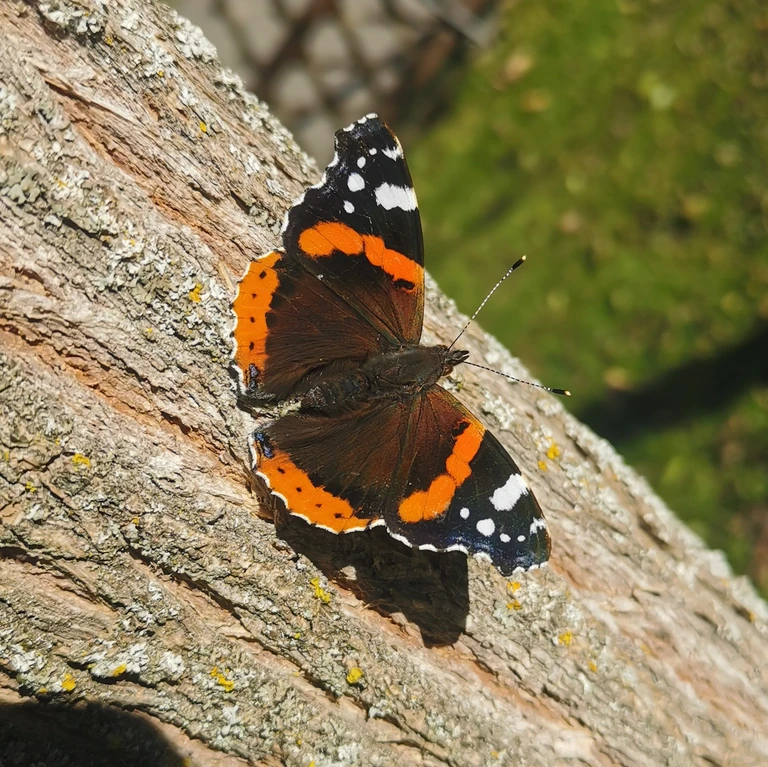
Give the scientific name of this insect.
Vanessa atalanta
